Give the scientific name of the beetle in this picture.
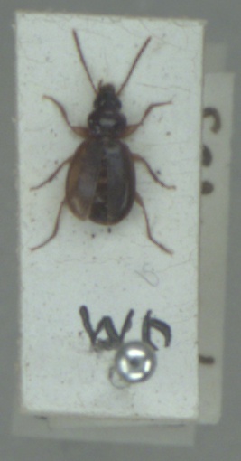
Trechus obtusus
